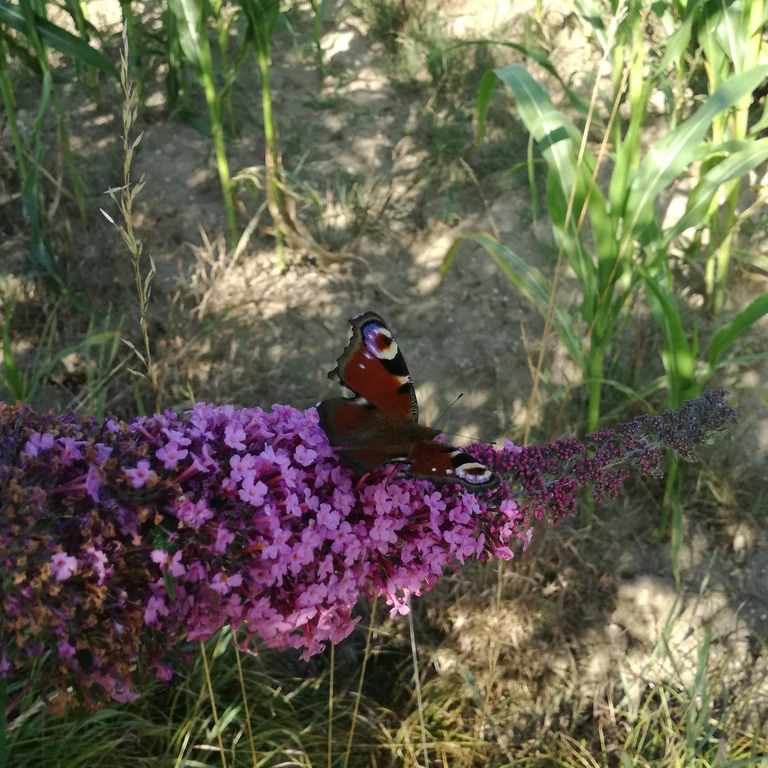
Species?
Aglais io
